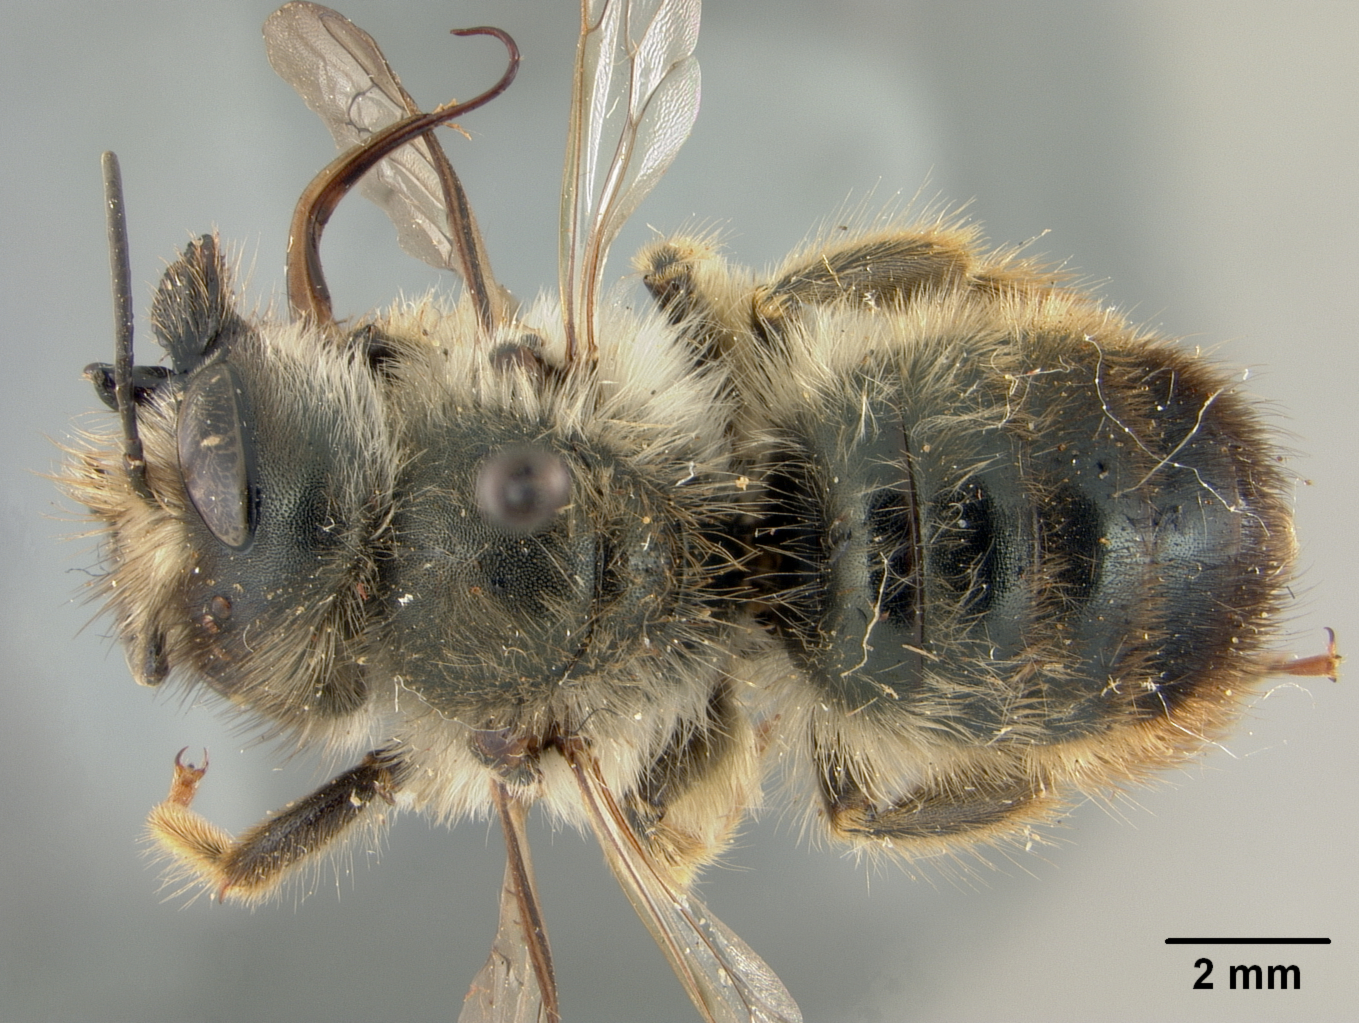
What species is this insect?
Osmia pedicornis
